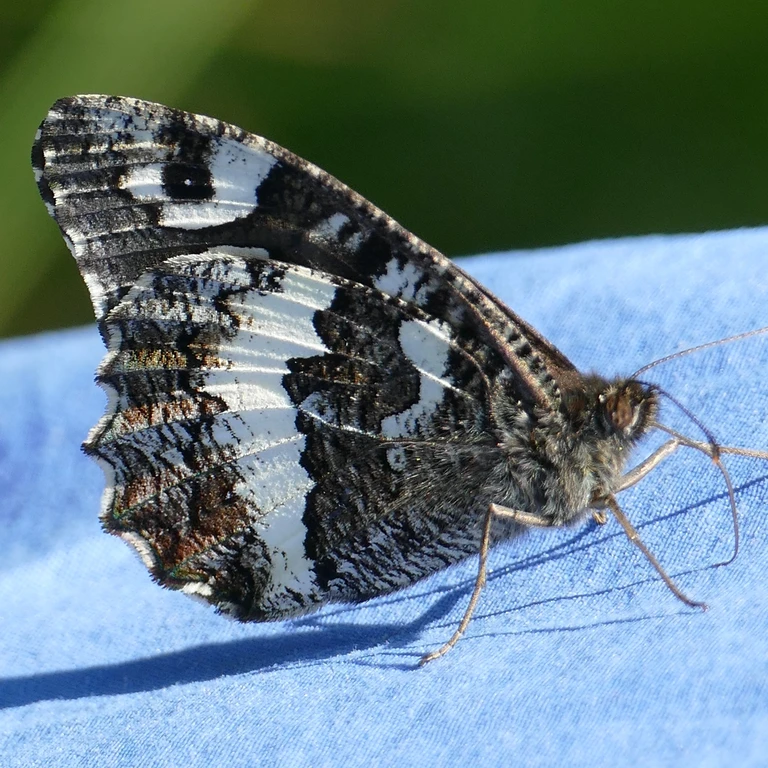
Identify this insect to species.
Brintesia circe
